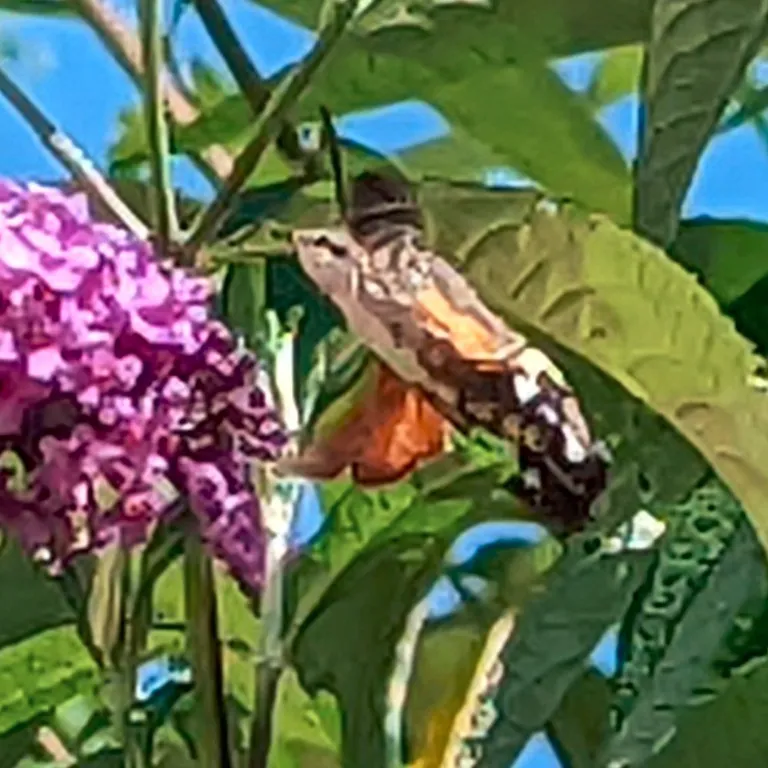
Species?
Macroglossum stellatarum
